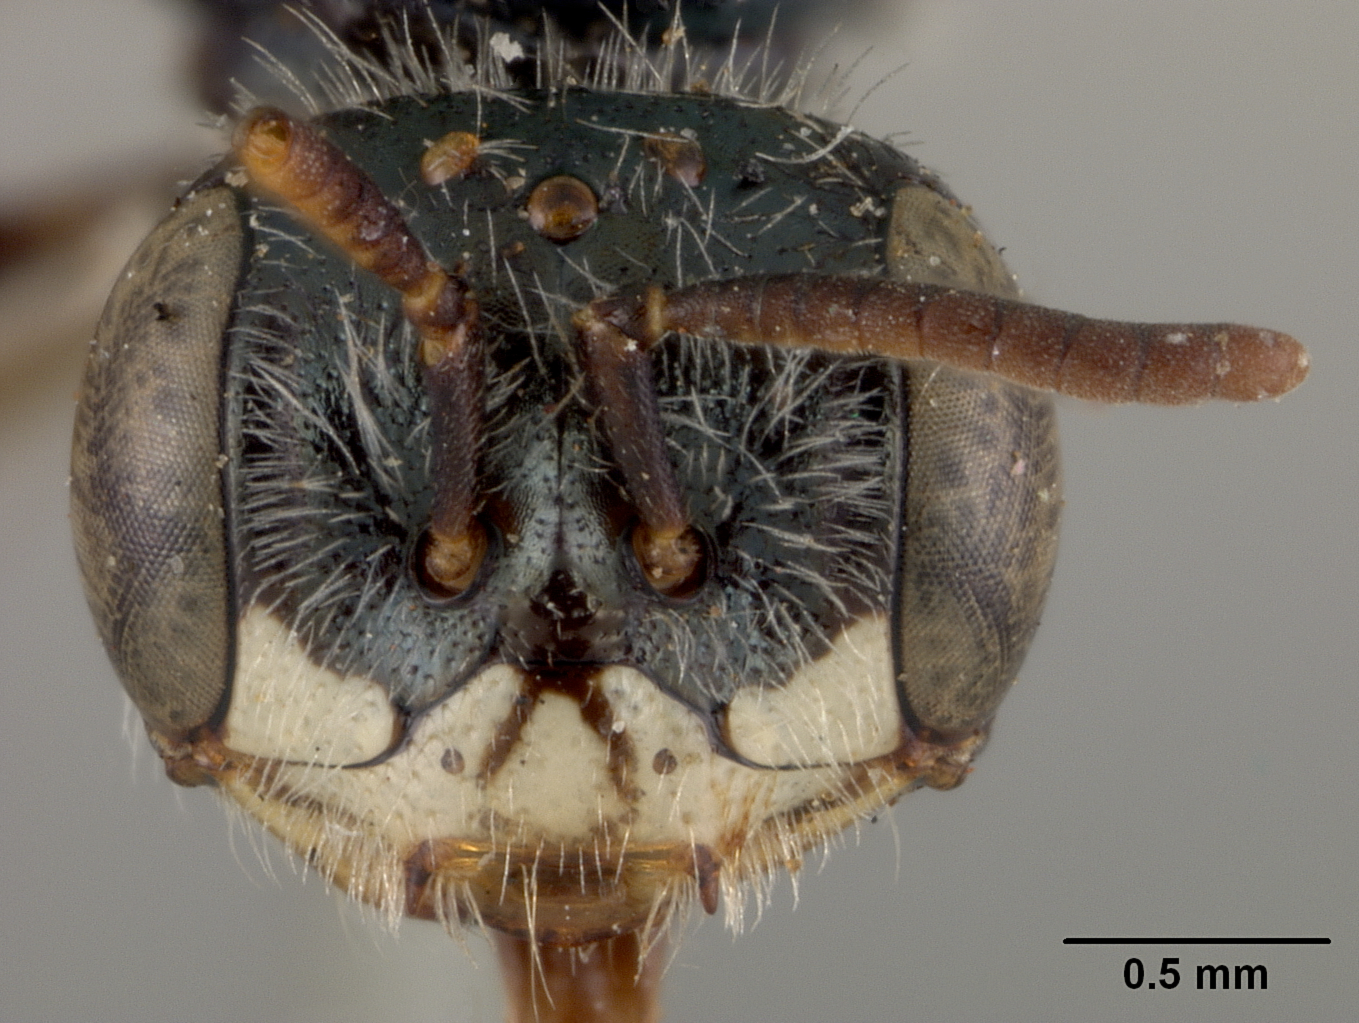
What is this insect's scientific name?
Perdita santaclarensis
